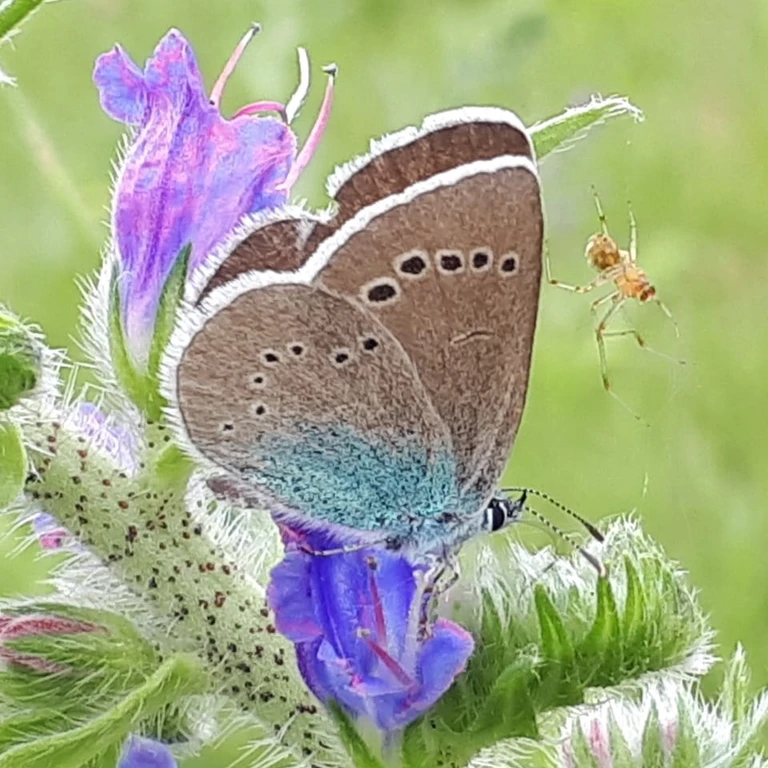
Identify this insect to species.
Glaucopsyche alexis
